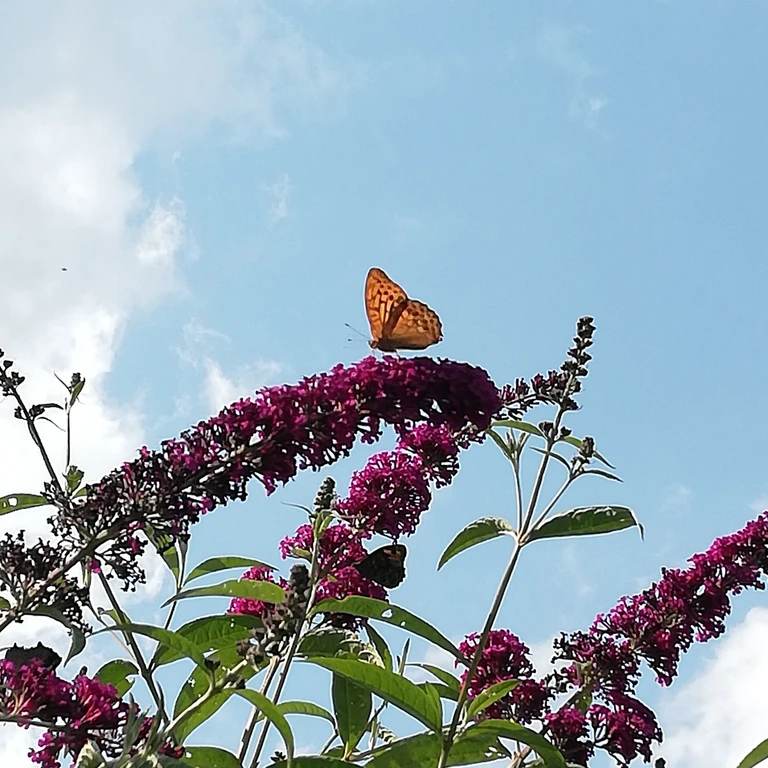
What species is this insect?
Argynnis paphia
